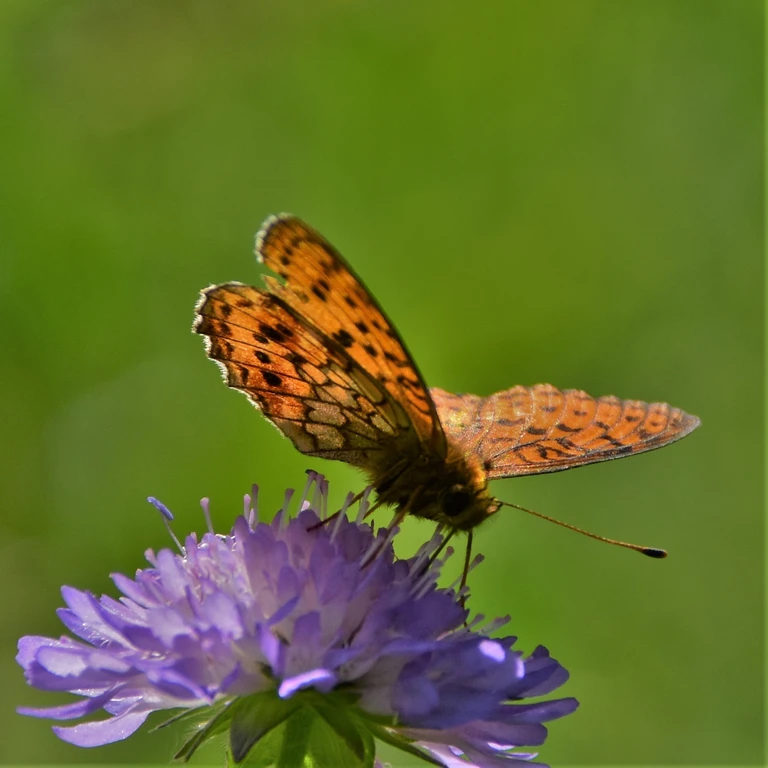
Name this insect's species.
Brenthis ino
